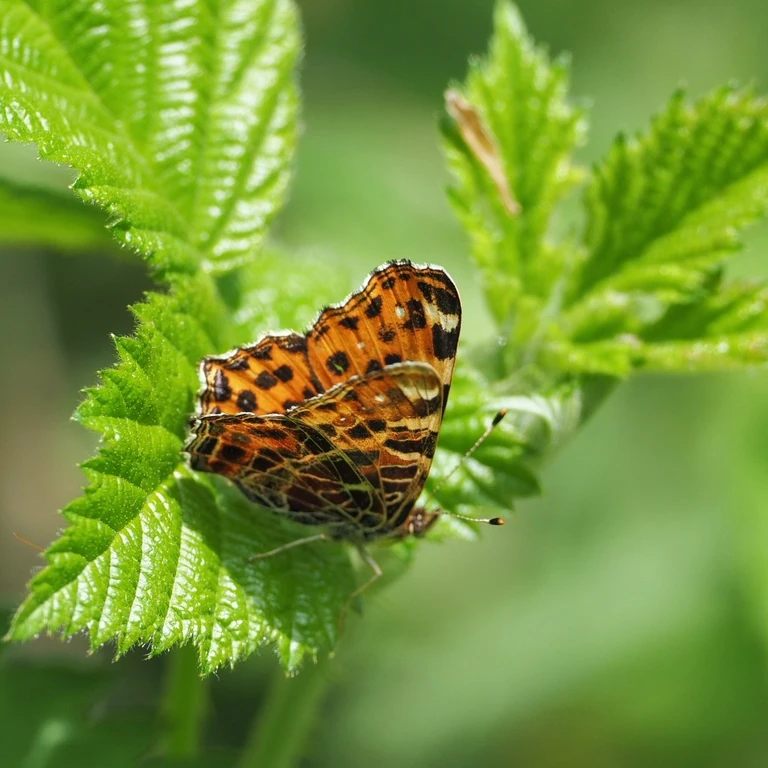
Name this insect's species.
Araschnia levana
